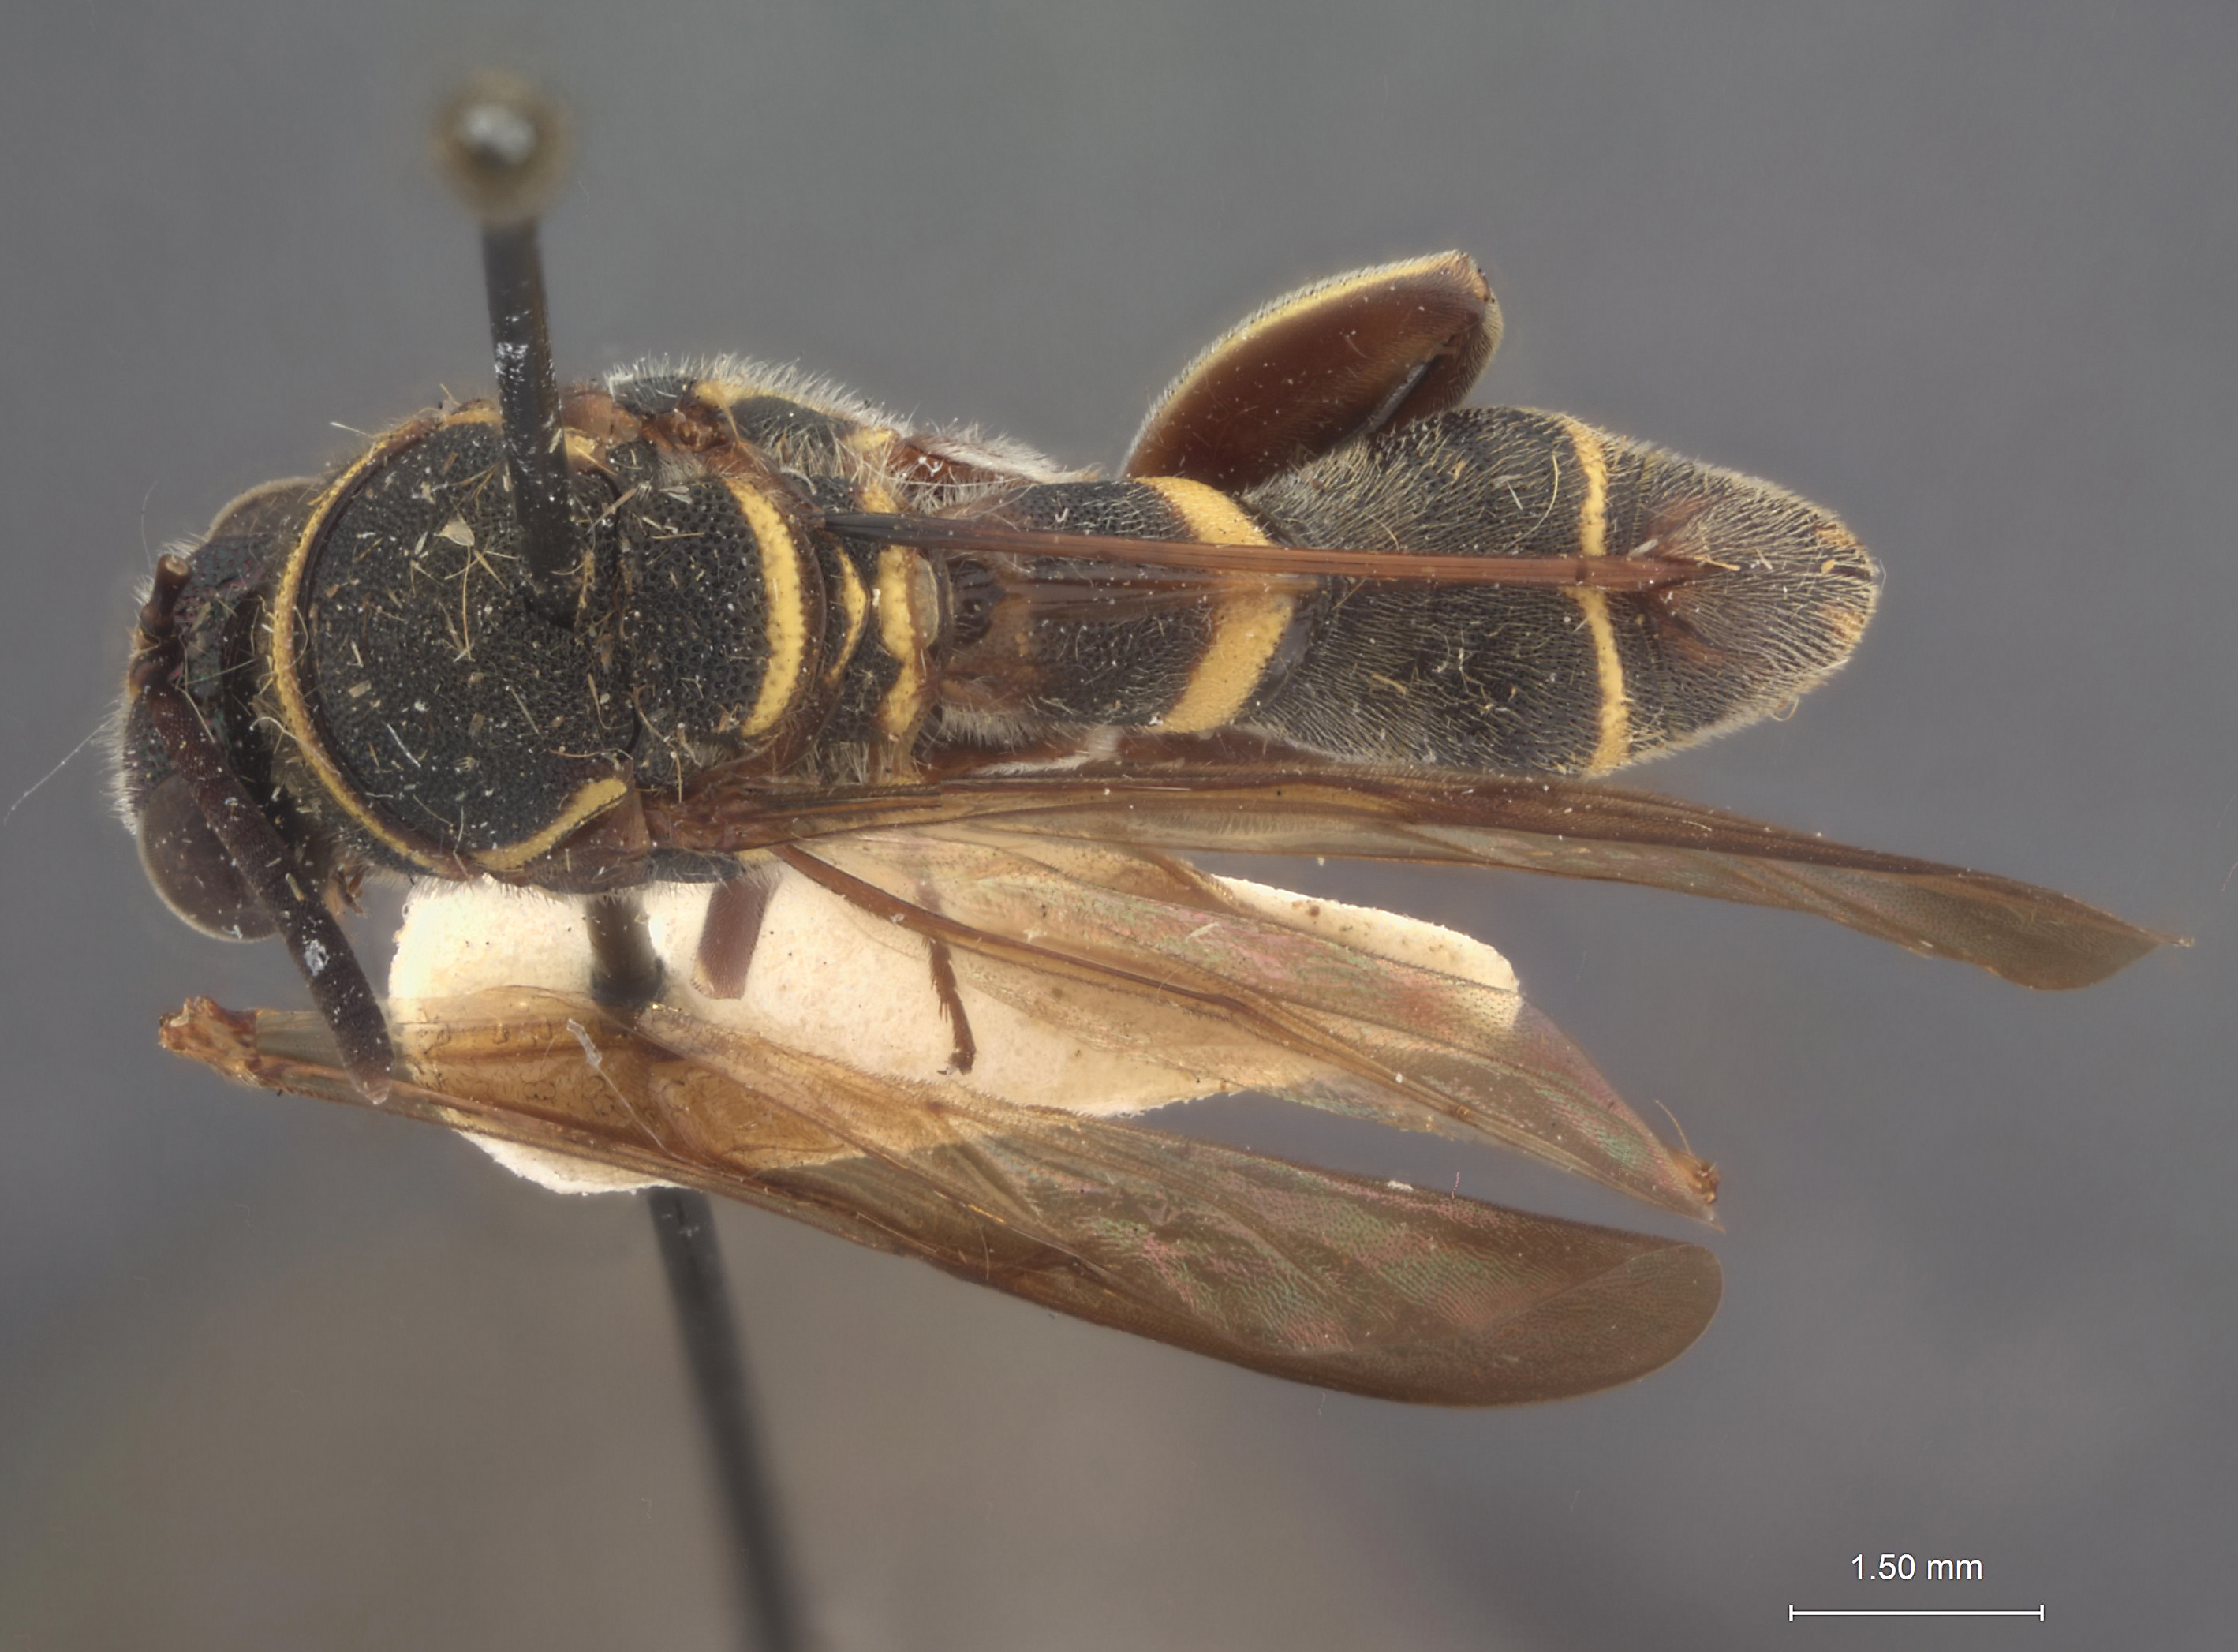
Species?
Leucospis decorata
